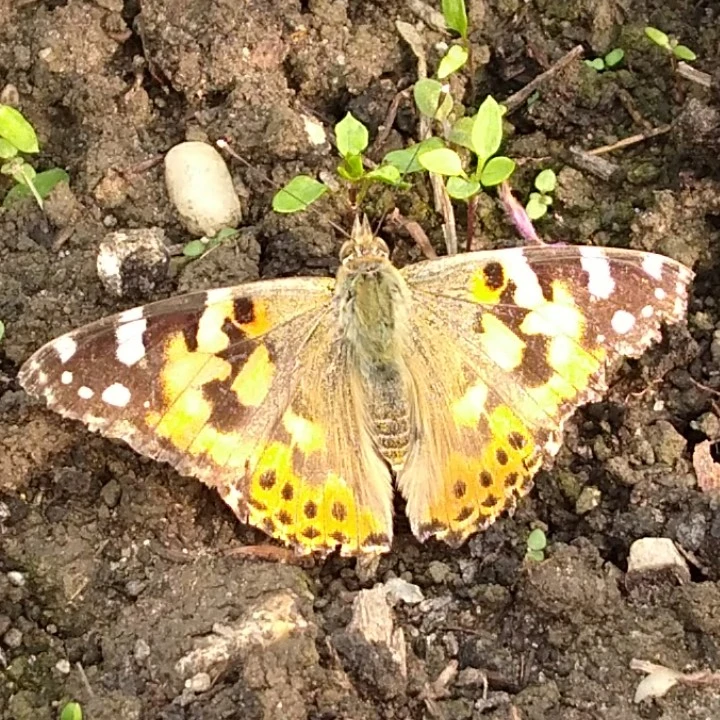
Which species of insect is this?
Vanessa cardui
